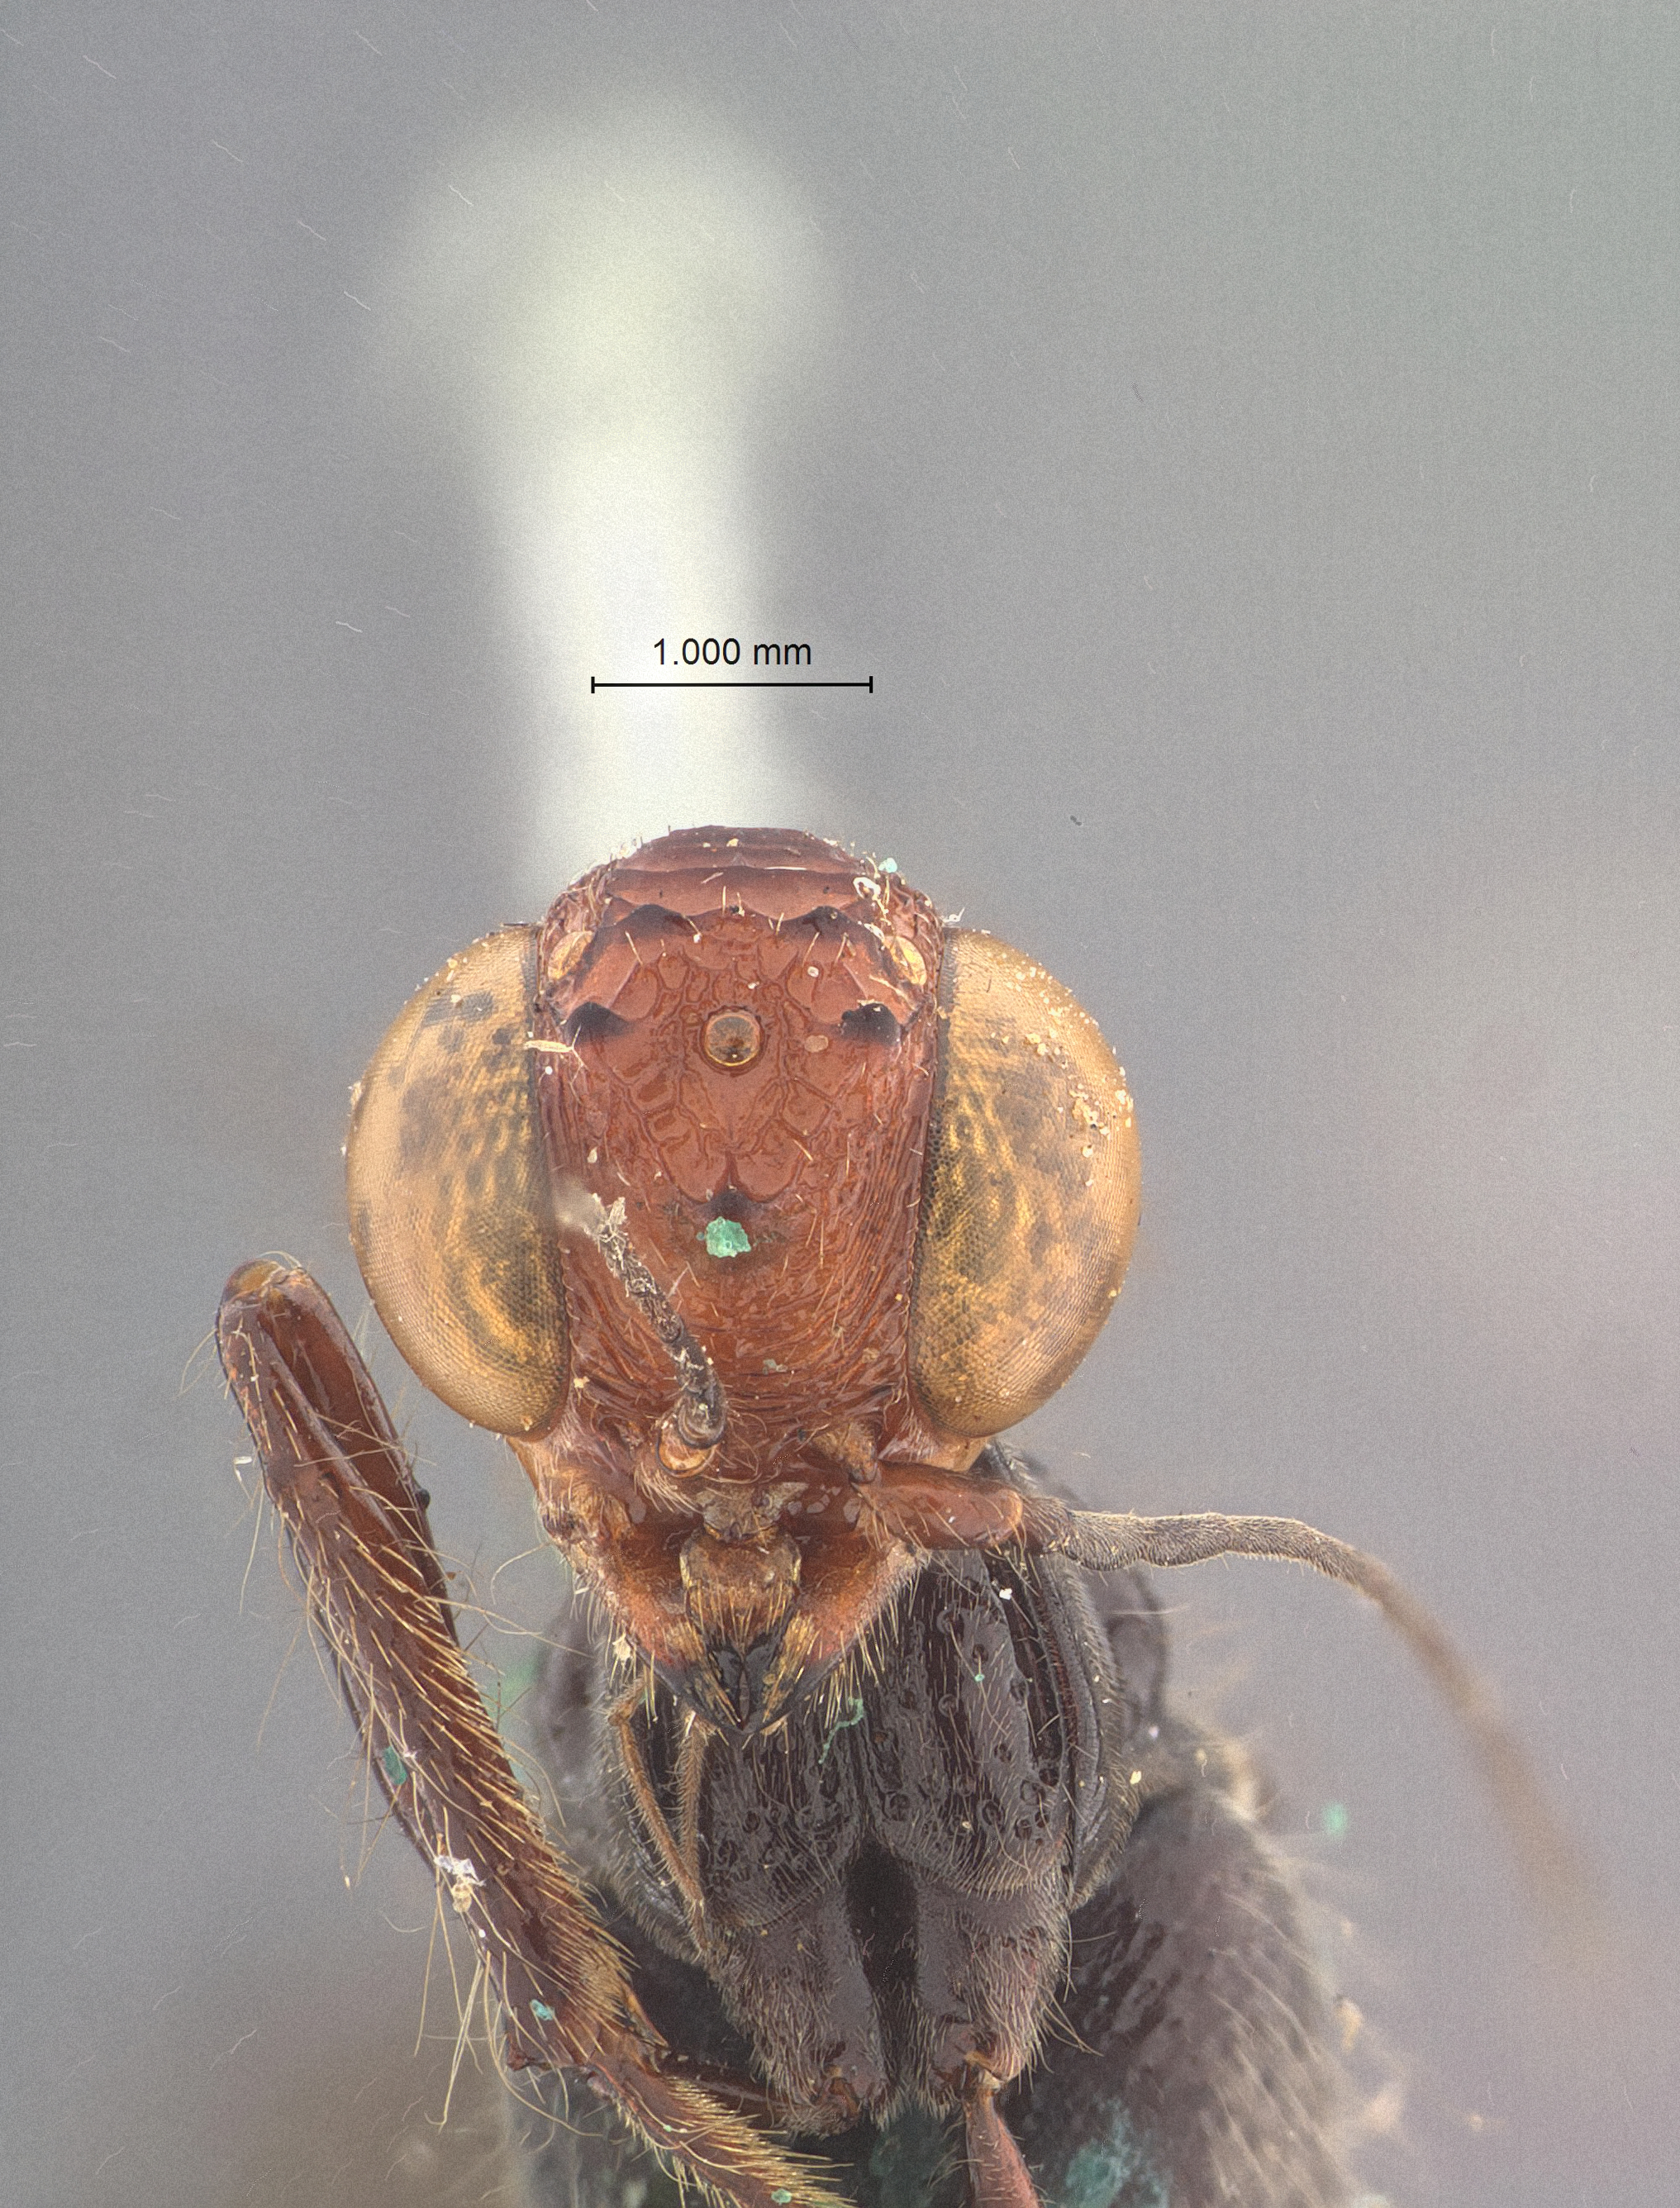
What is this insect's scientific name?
Stephanus petiolatus
